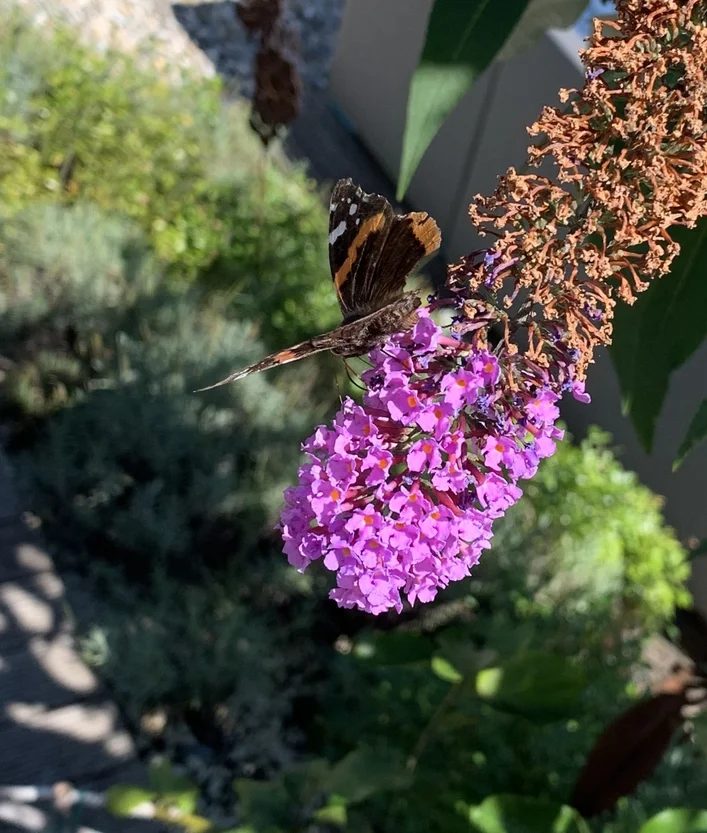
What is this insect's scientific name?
Vanessa atalanta
